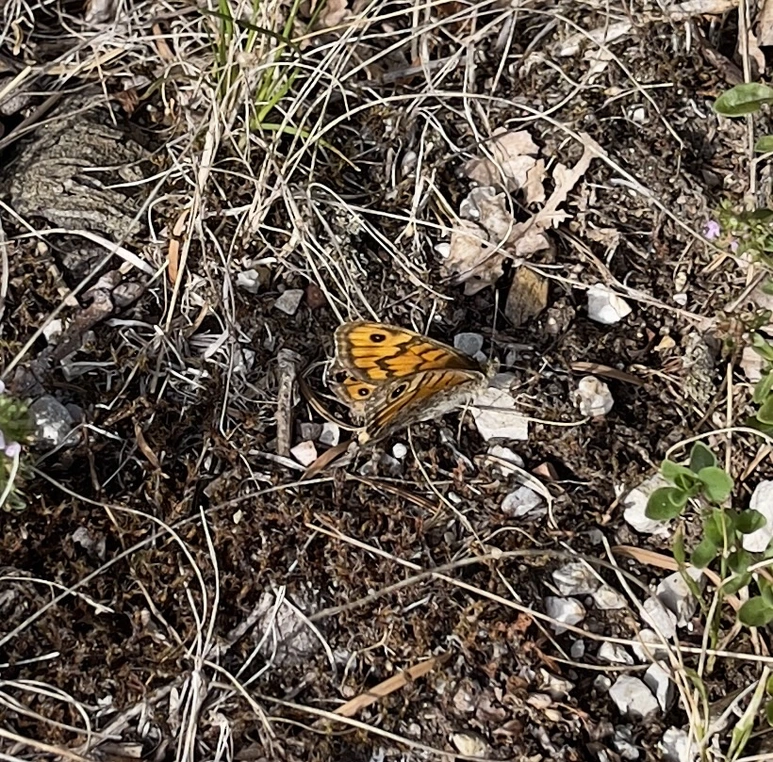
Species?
Lasiommata megera (also Pararge megera)
